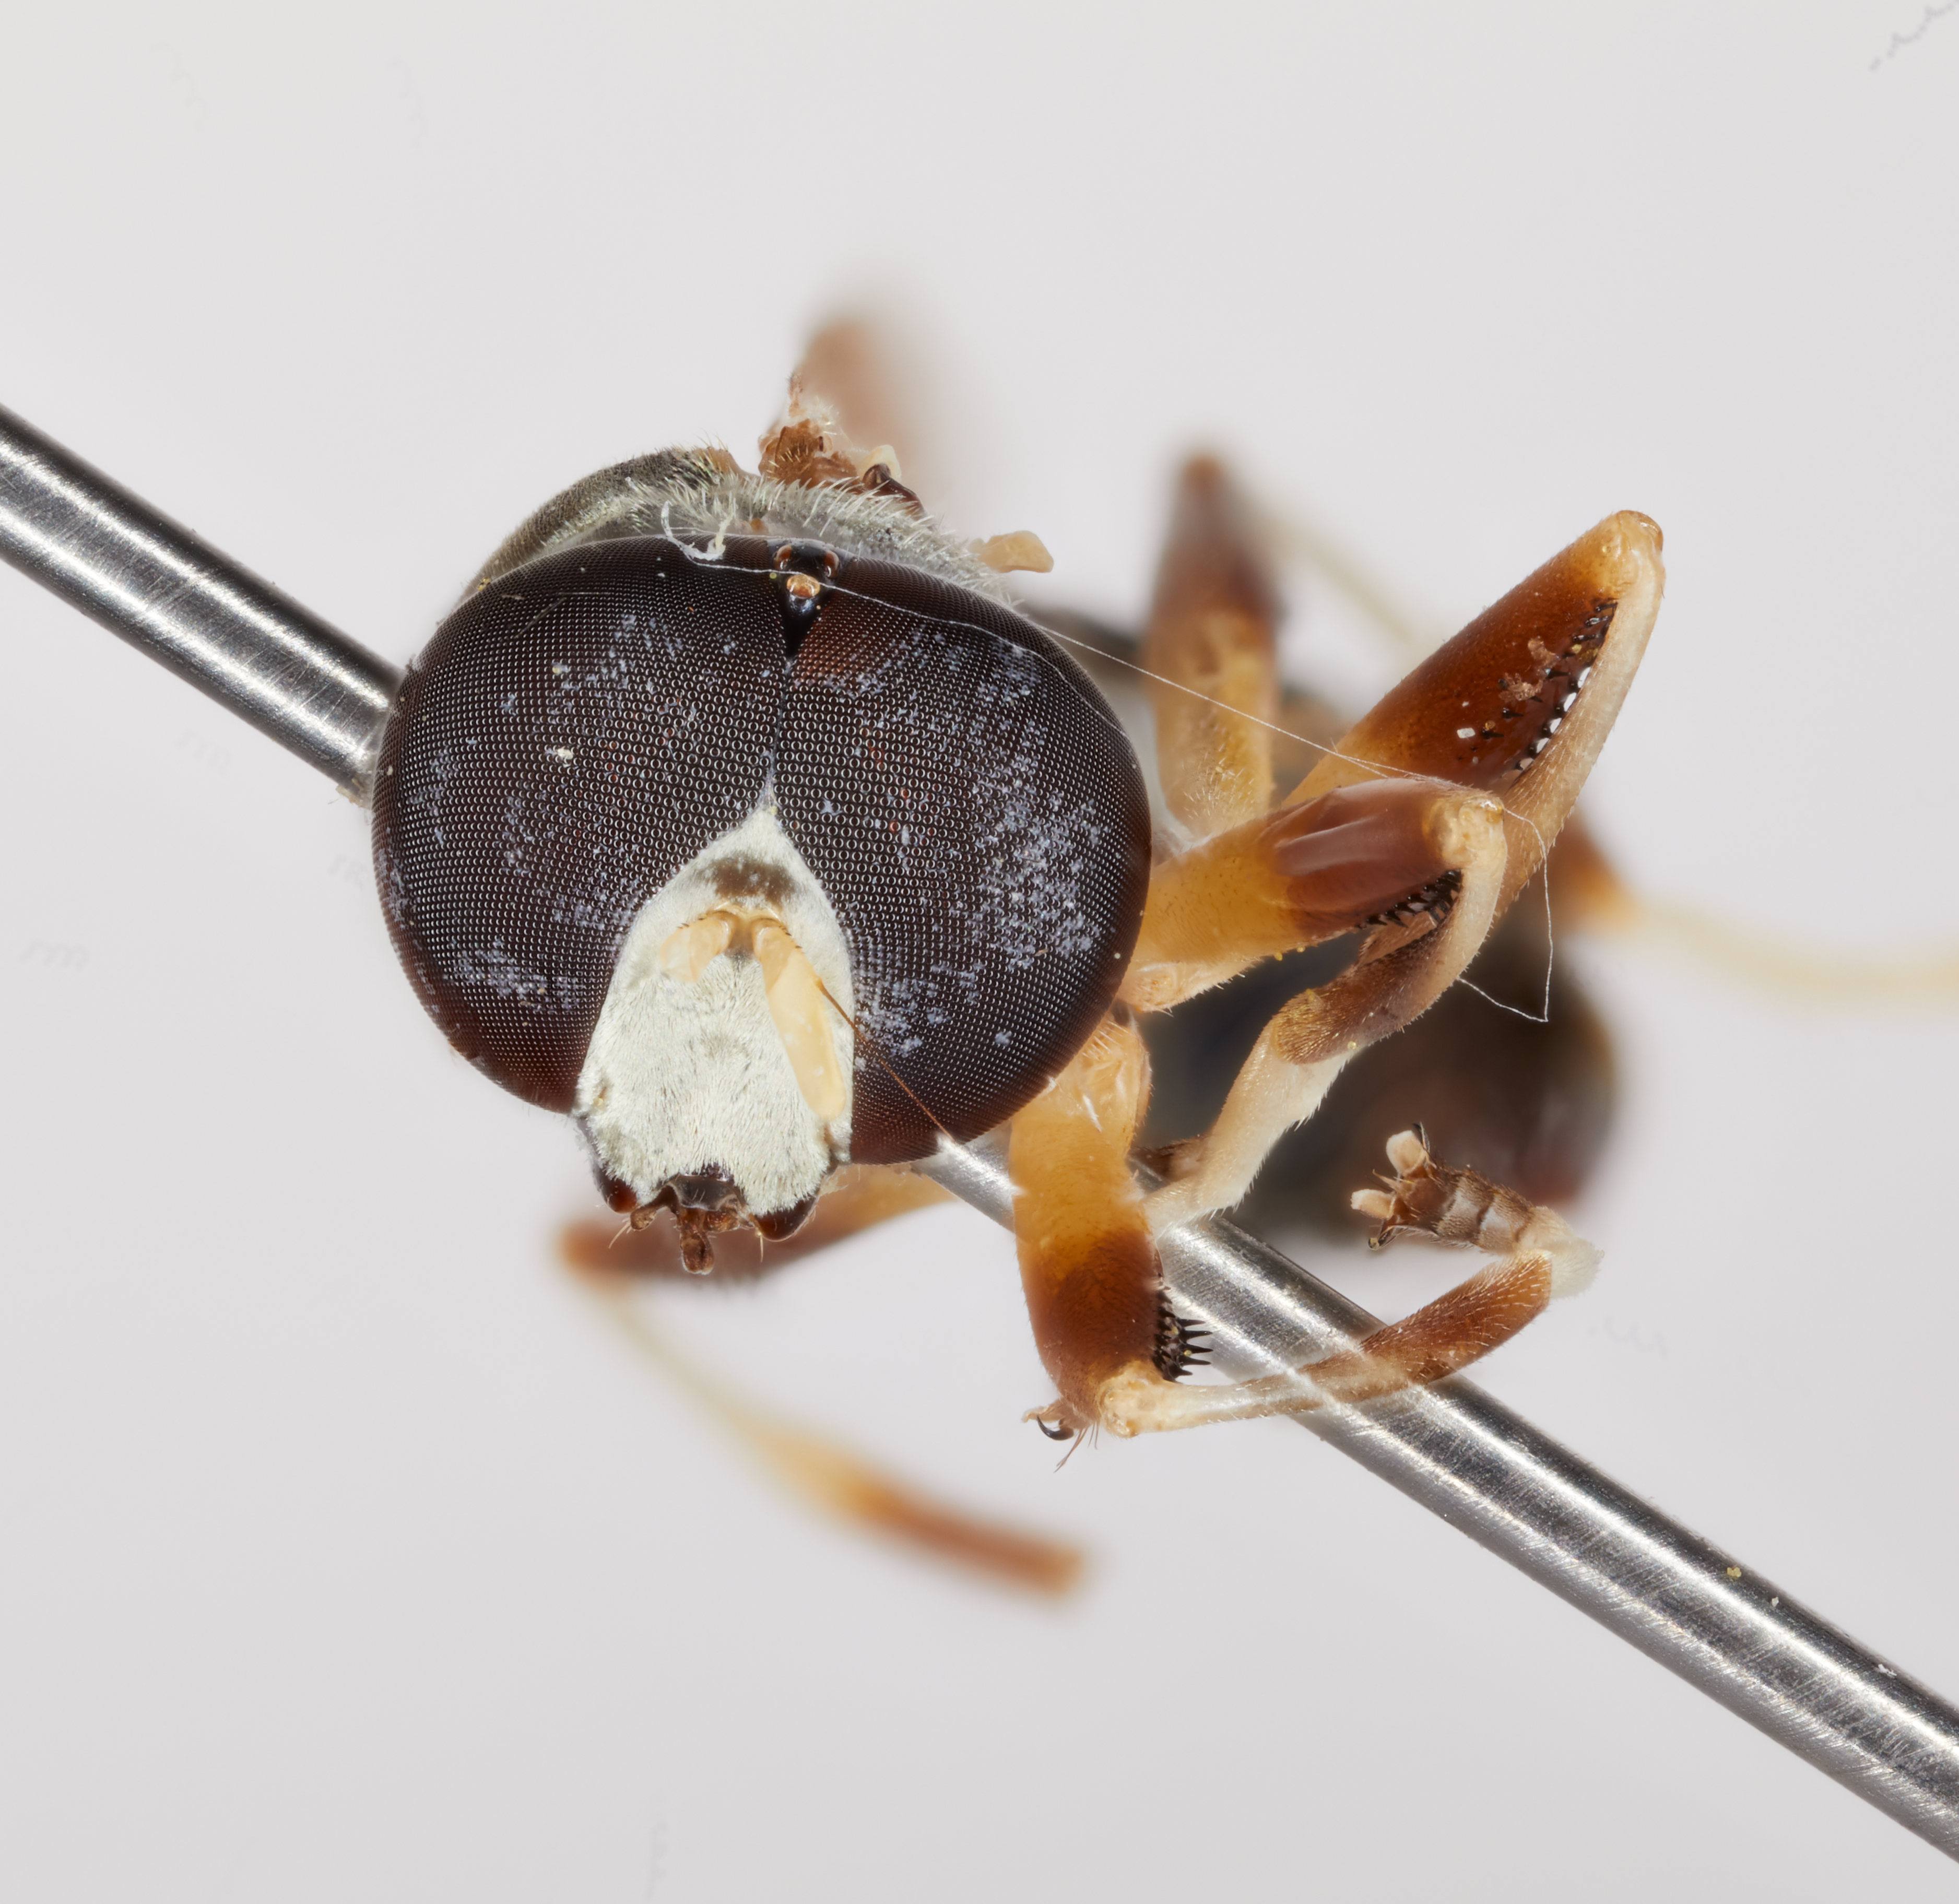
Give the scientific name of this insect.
Myolepta graciliventris
